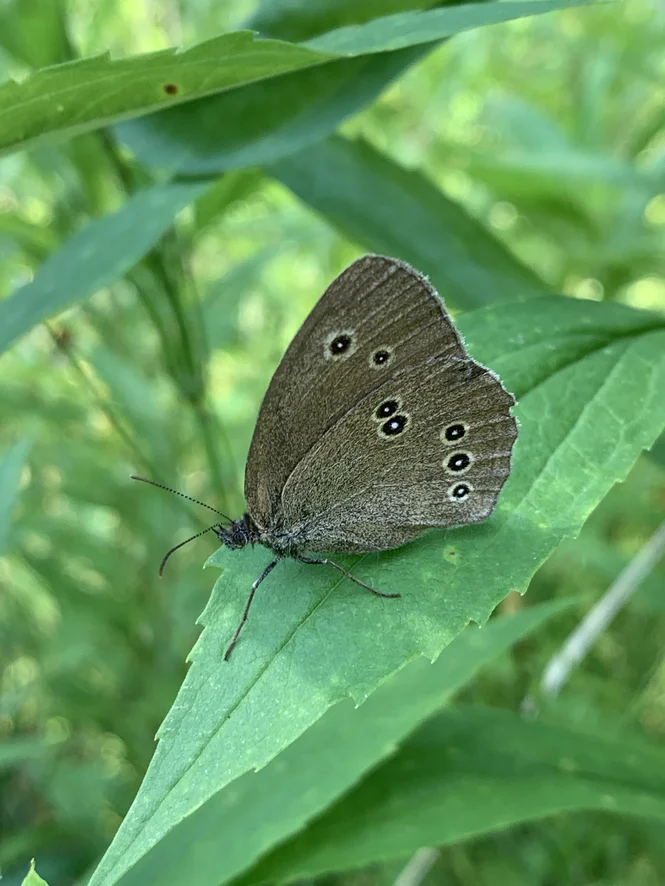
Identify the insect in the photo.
Aphantopus hyperantus
